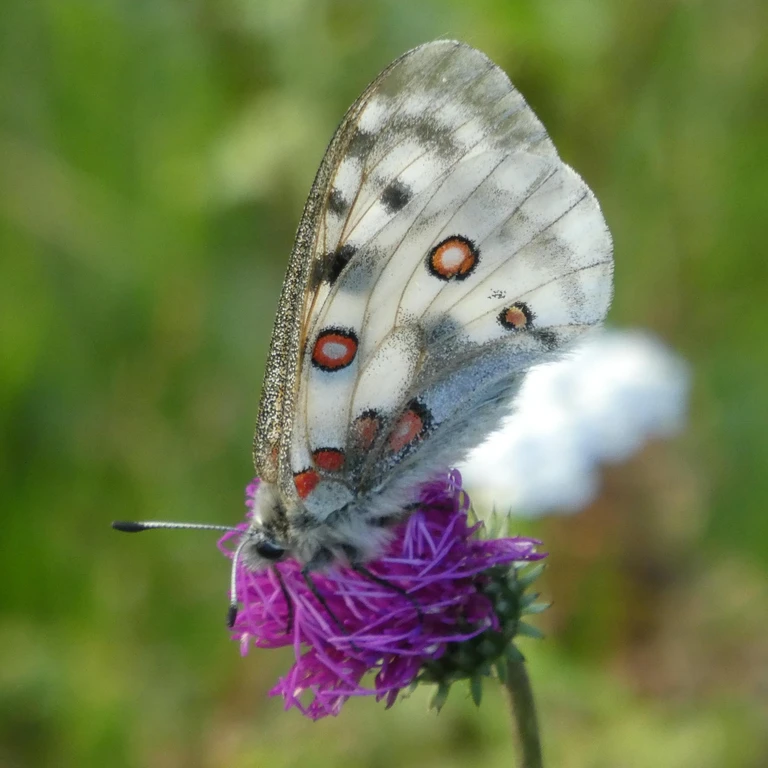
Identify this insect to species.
Parnassius apollo
